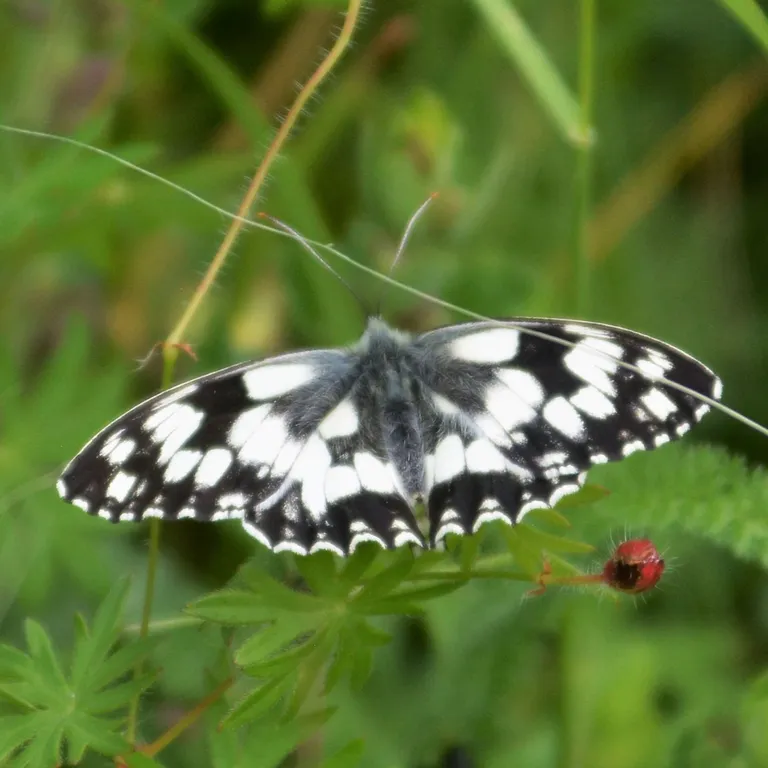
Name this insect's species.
Melanargia galathea
